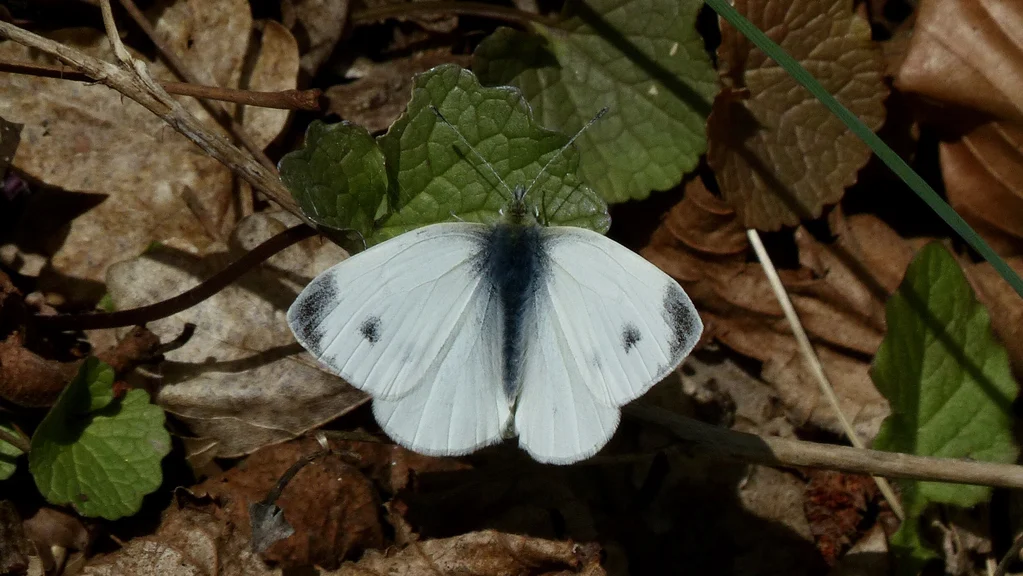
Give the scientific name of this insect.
Pieris mannii
